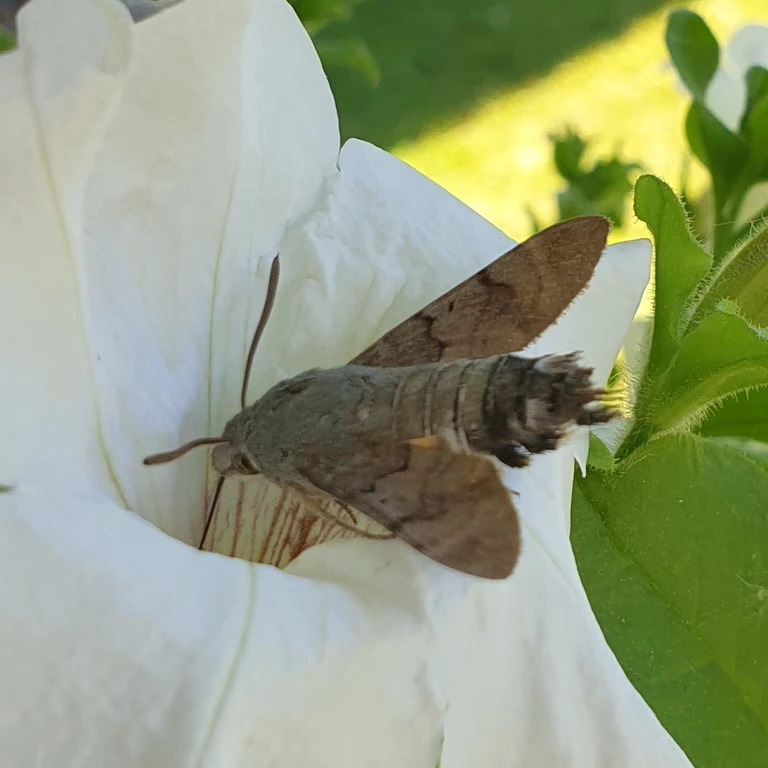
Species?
Macroglossum stellatarum
